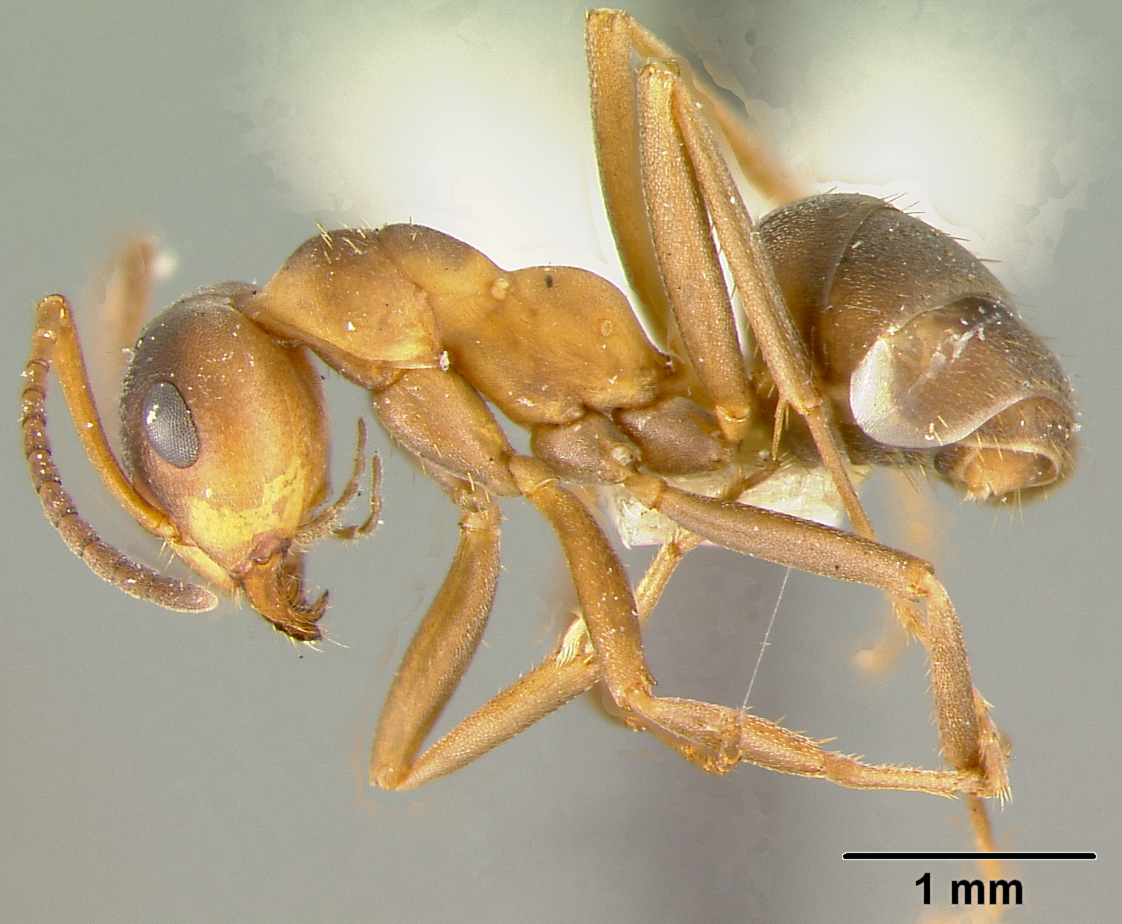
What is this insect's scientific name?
Formica adamsi
